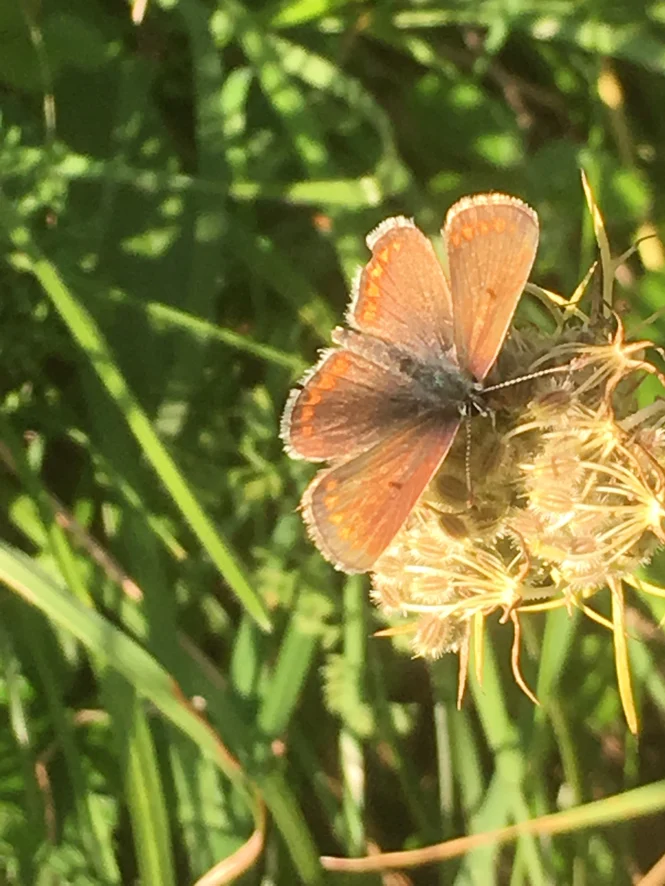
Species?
Aricia agestis/artaxerxes
